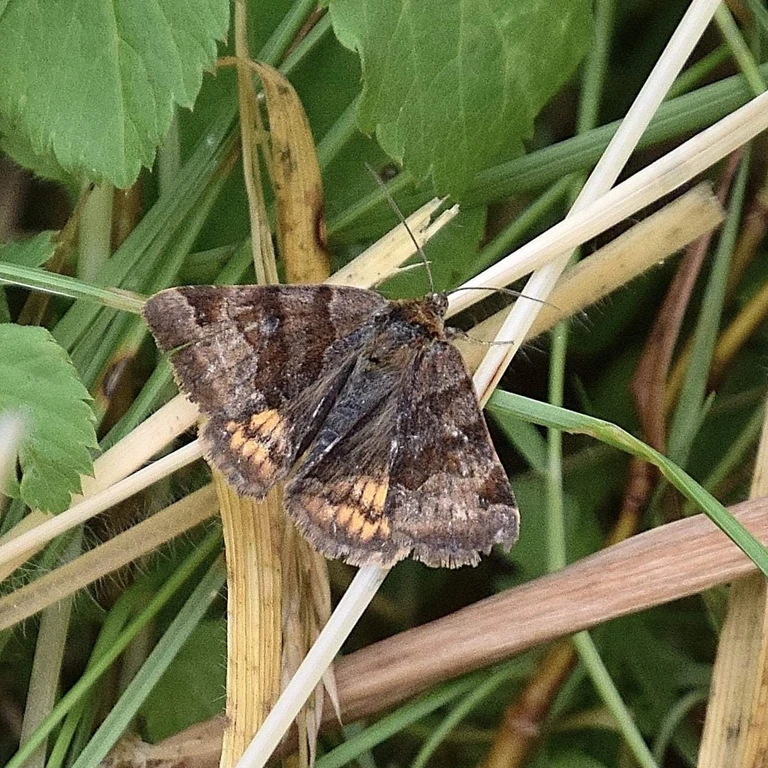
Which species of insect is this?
Euclidia glyphica
